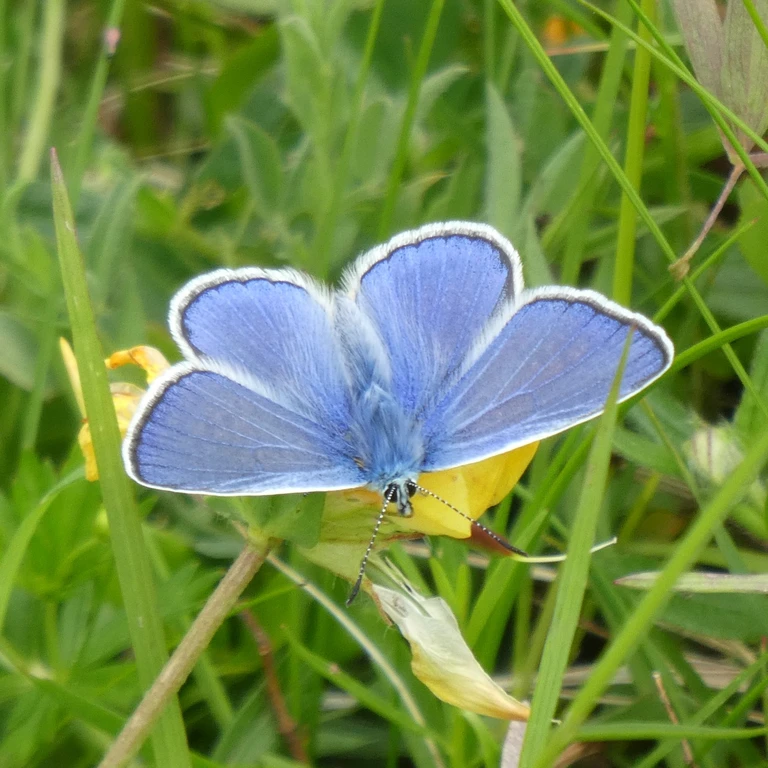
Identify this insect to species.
Polyommatus icarus
